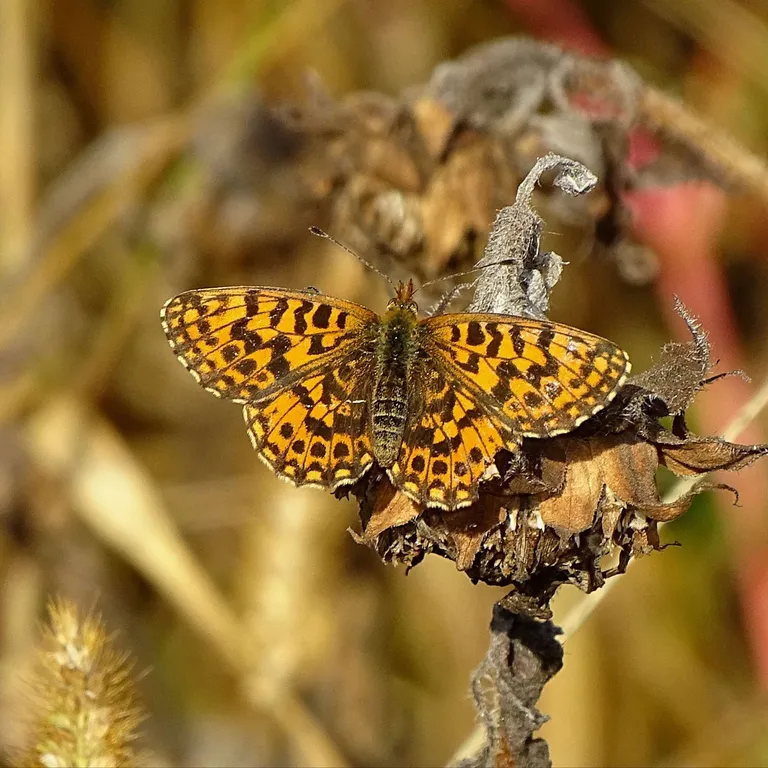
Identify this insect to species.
Boloria dia
